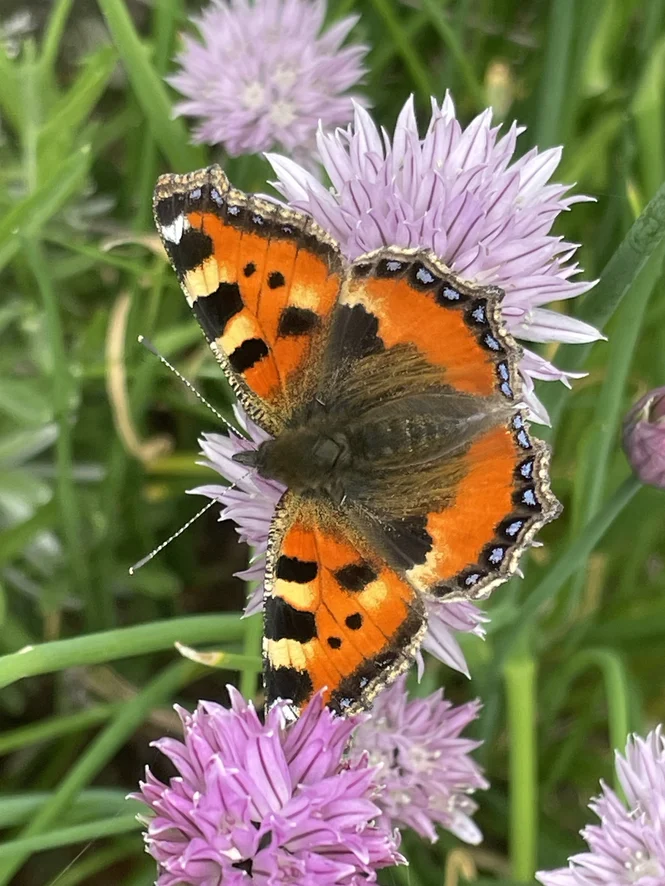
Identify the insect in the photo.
Aglais urticae
